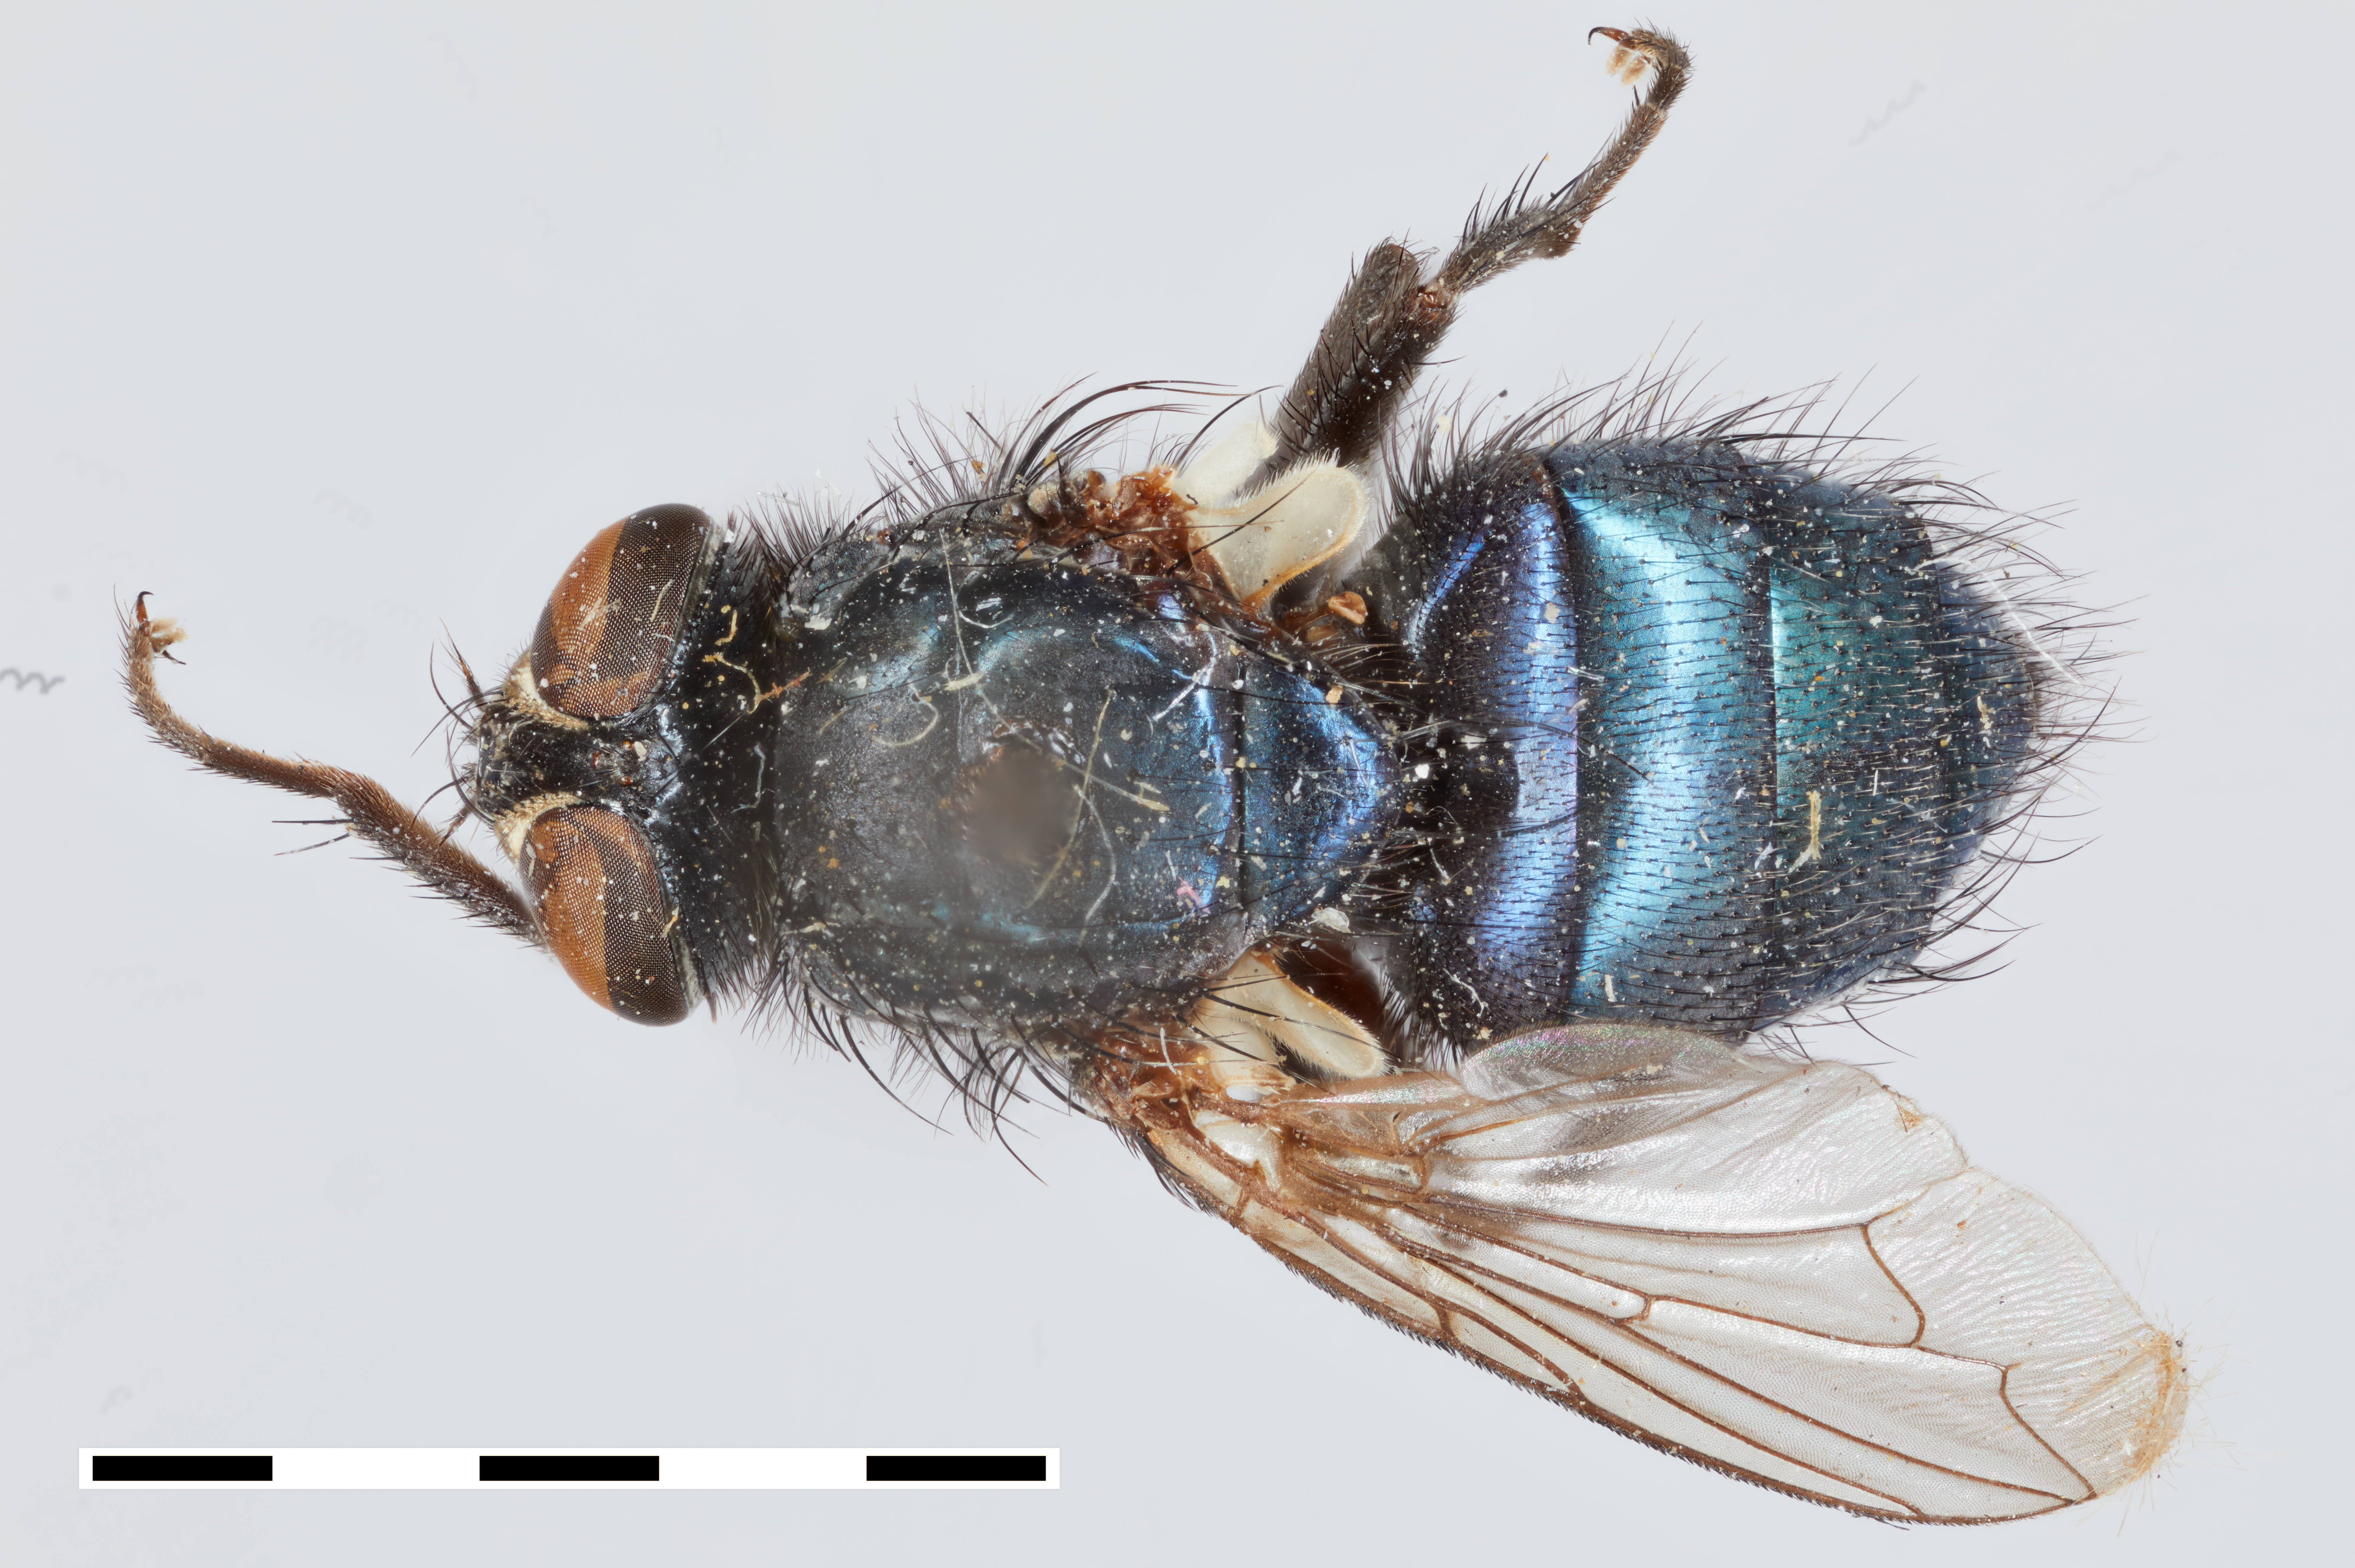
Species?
Apaulina sapphira
